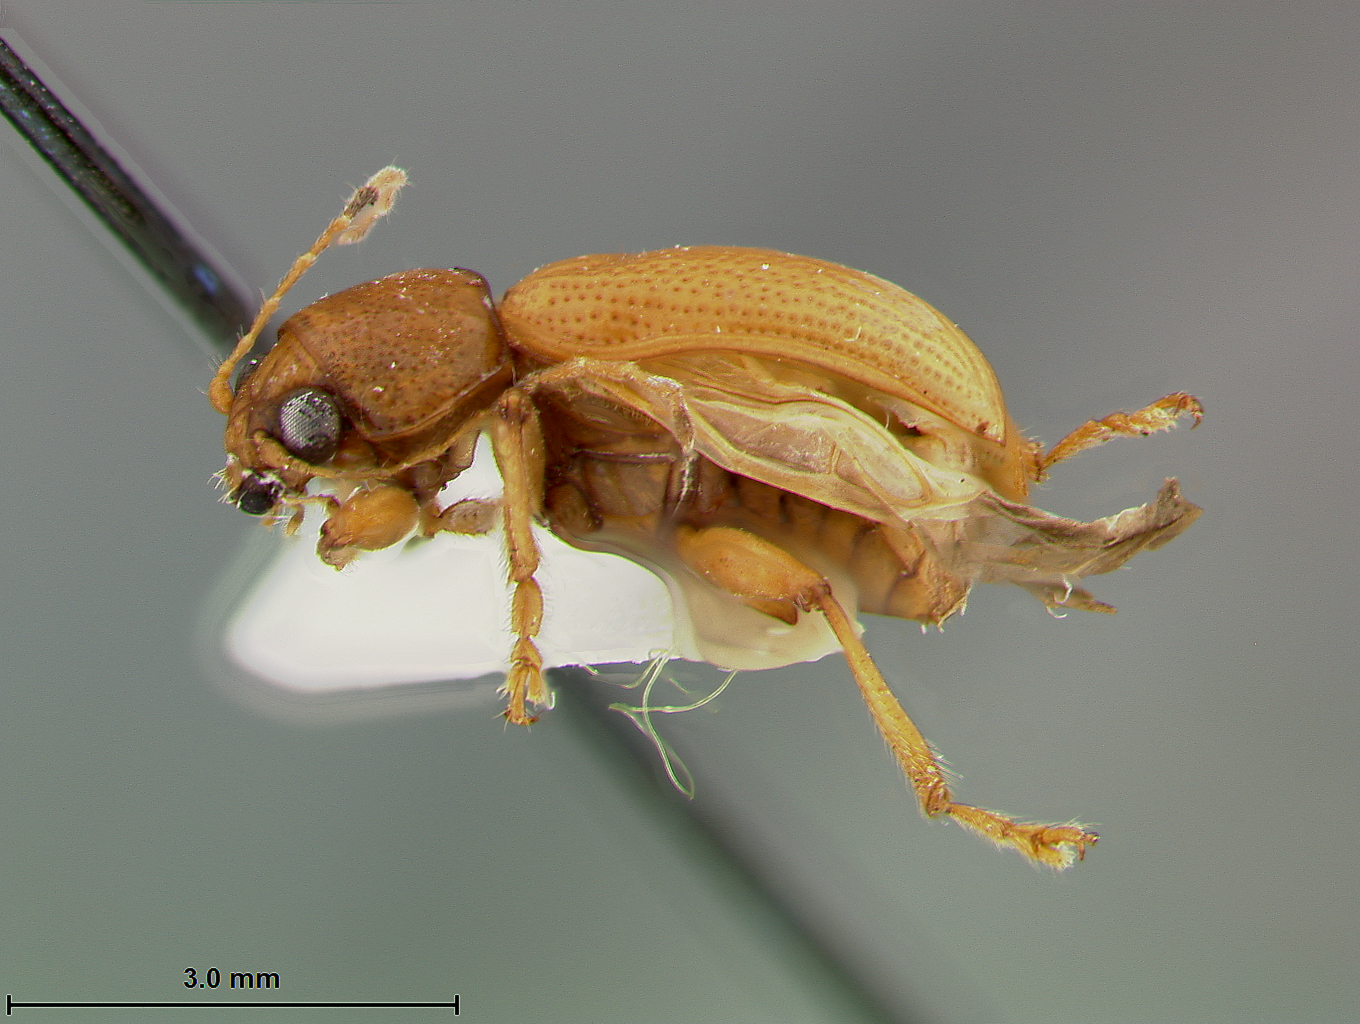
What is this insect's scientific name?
Colaspis cacaoi
